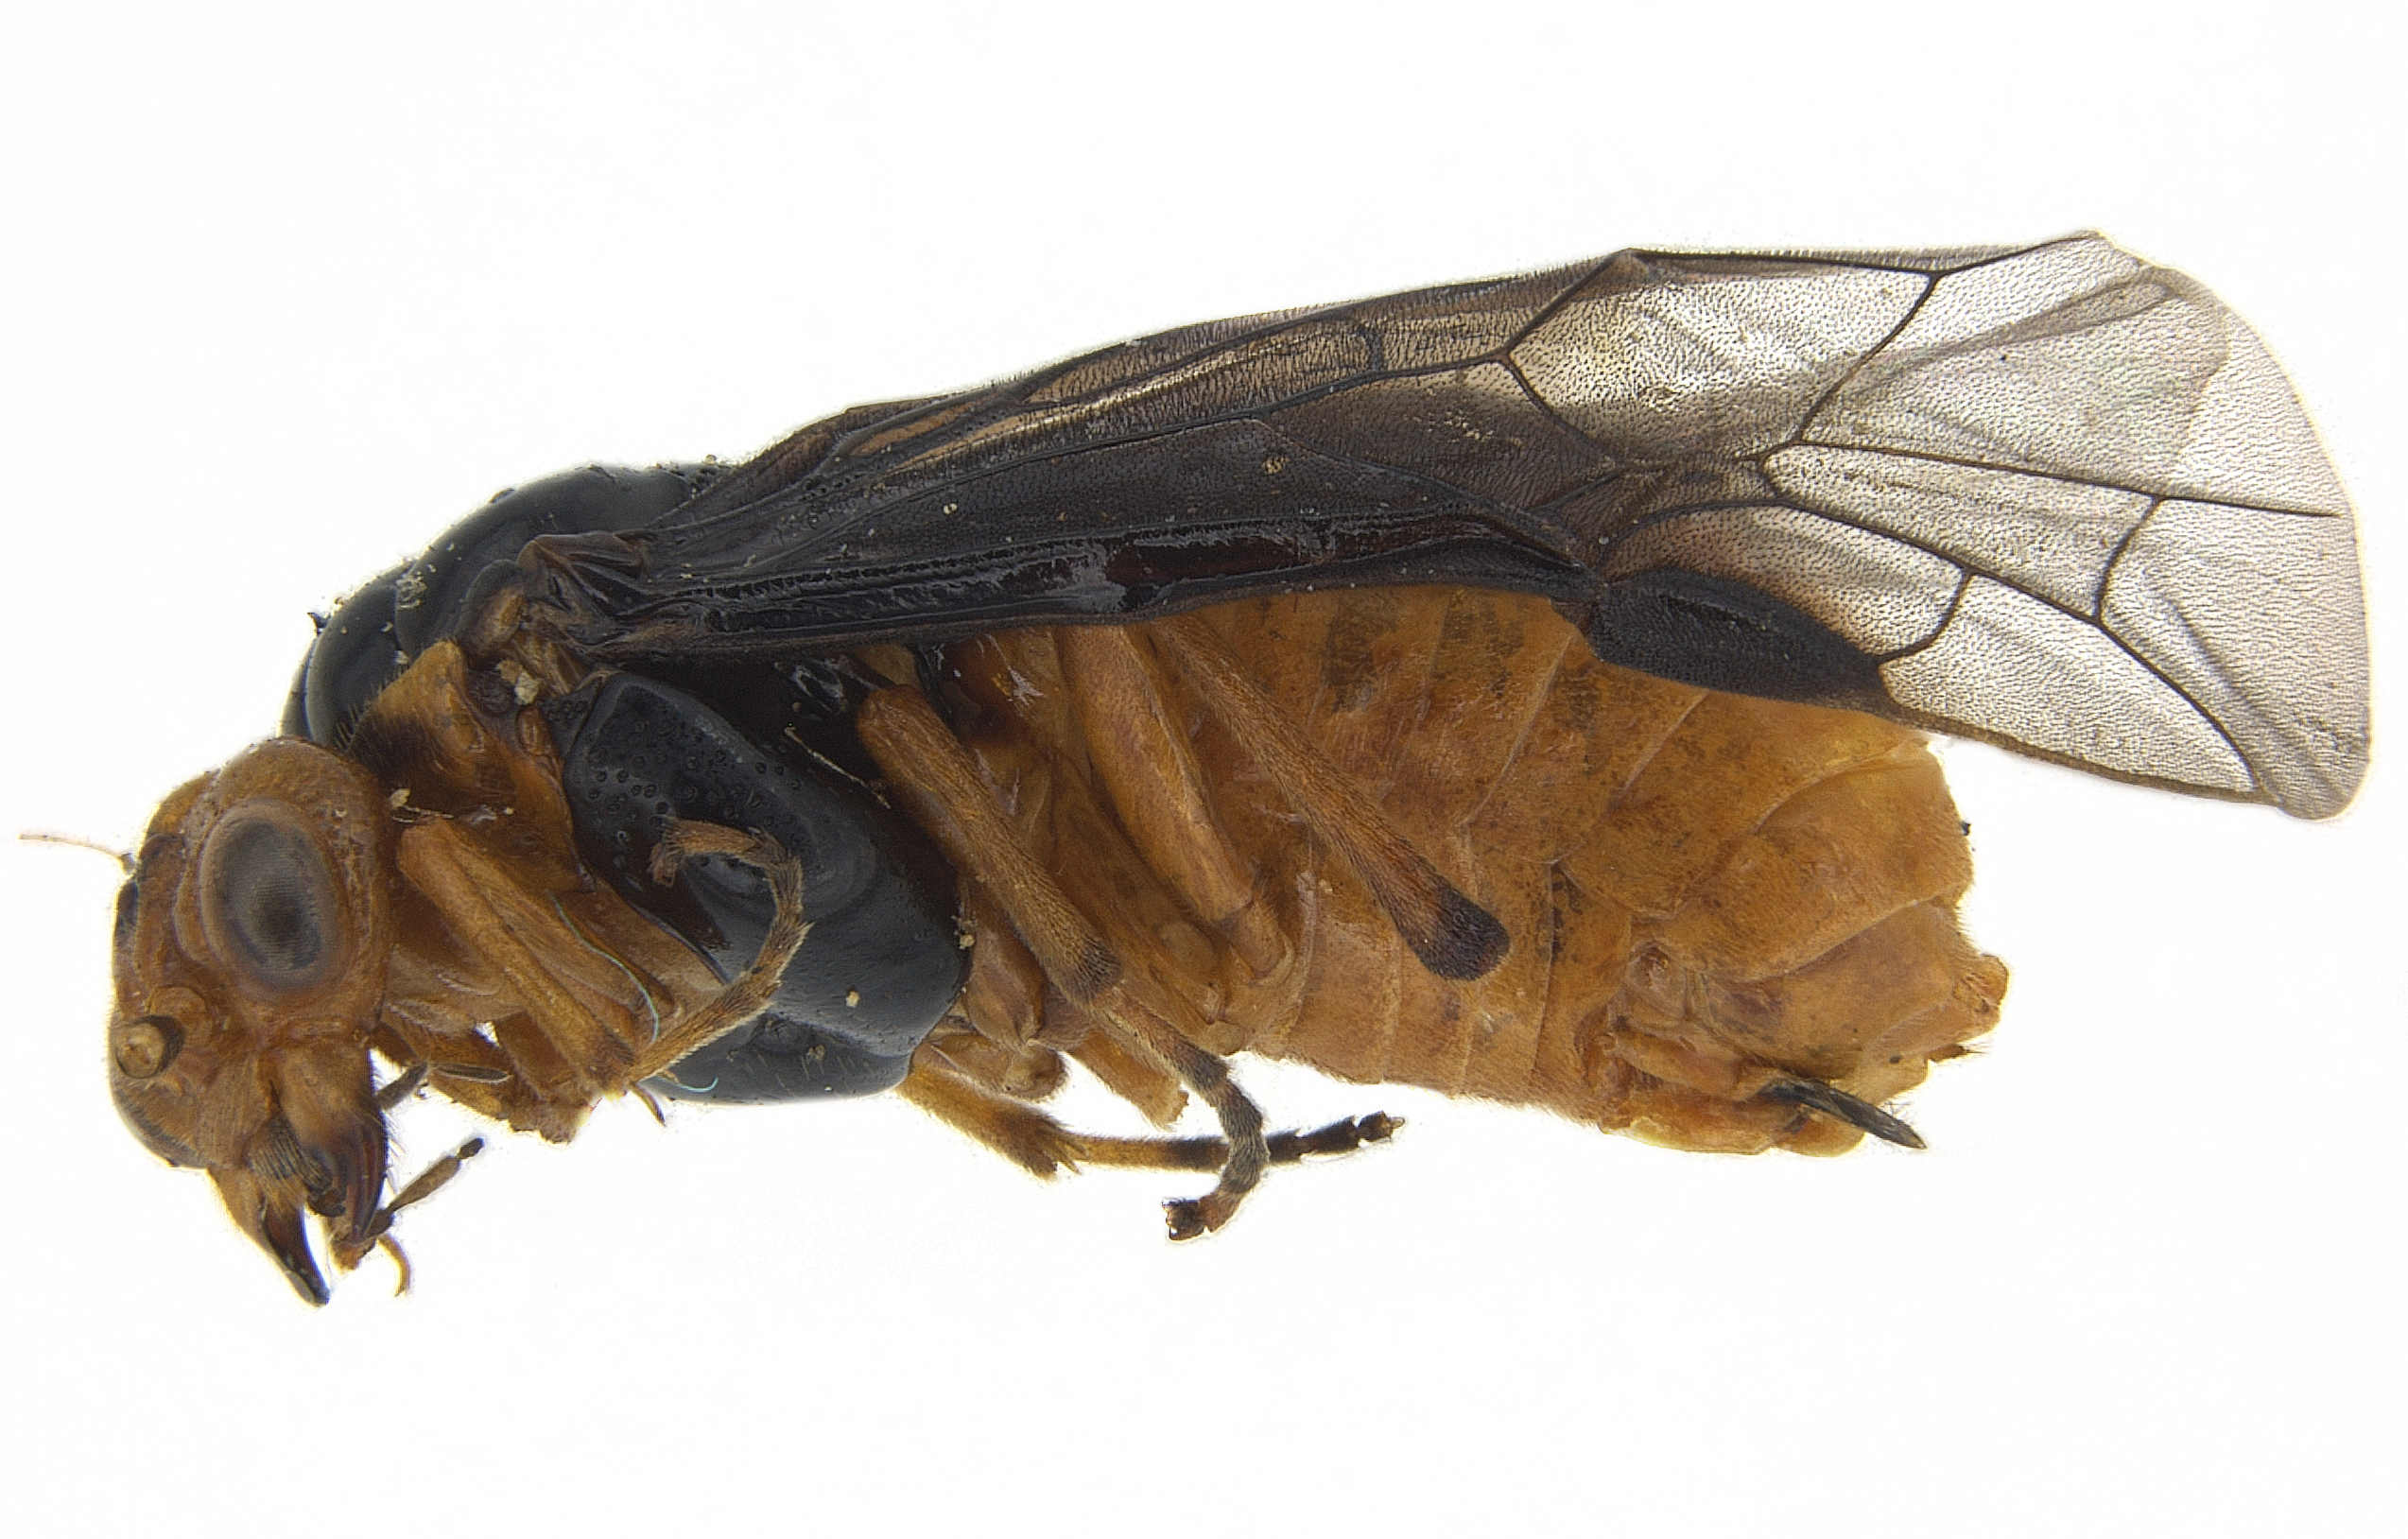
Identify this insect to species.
Nesotomostethus religiosa
